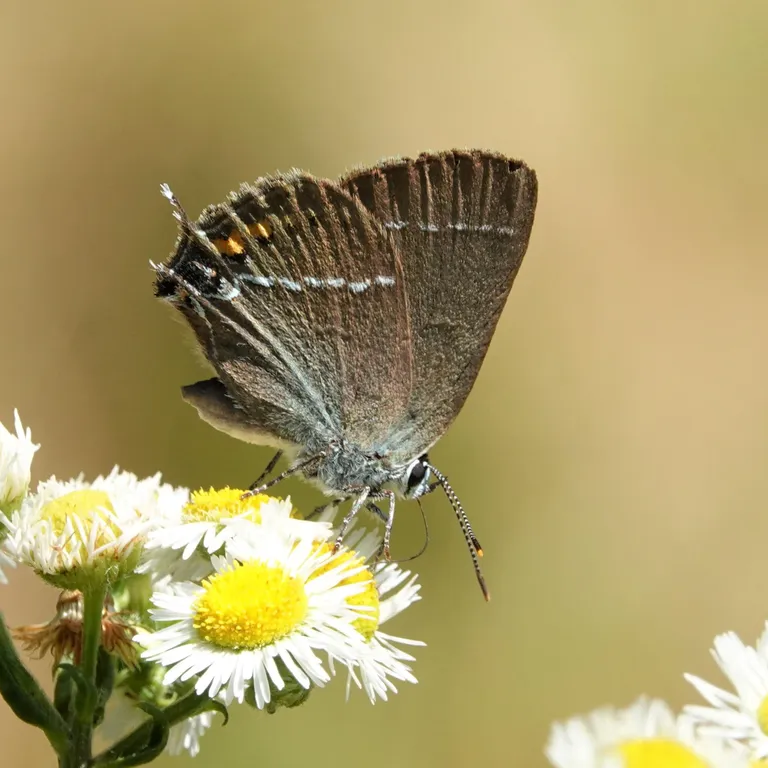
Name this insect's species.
Satyrium spini (also Tuttiola spini)
